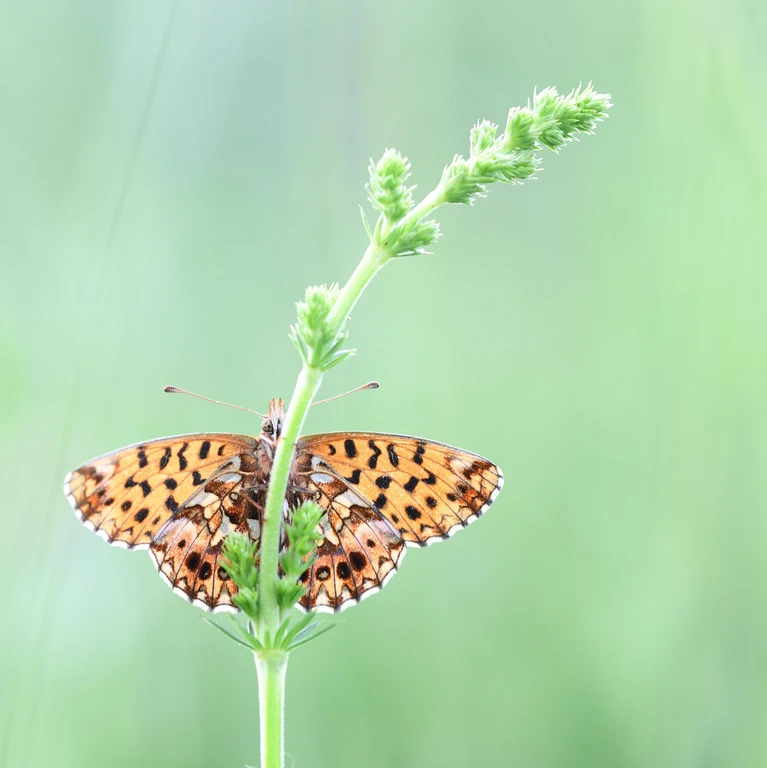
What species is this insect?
Boloria dia
